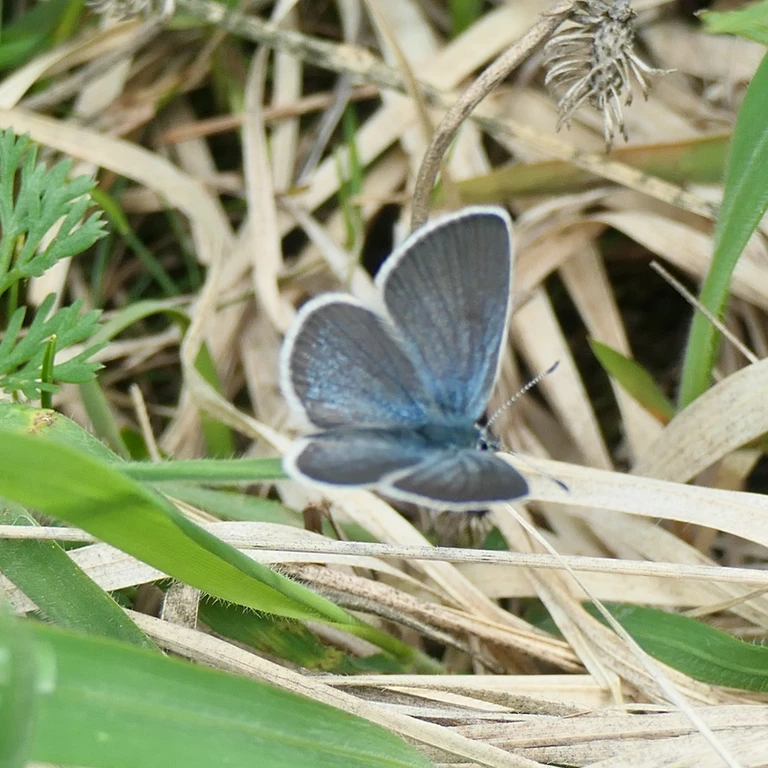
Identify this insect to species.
Cupido minimus
